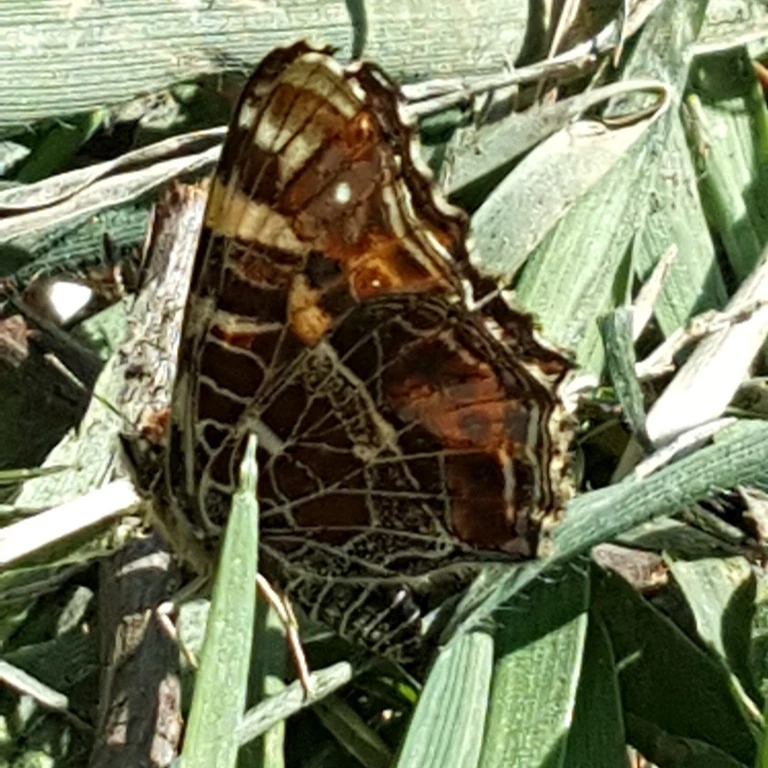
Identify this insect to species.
Araschnia levana
